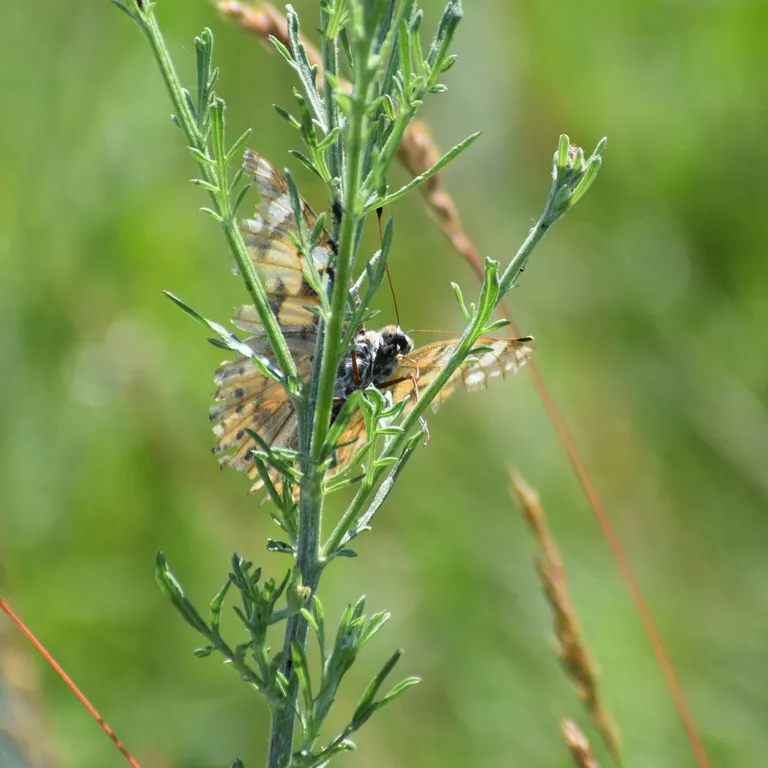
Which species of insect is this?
Vanessa cardui
